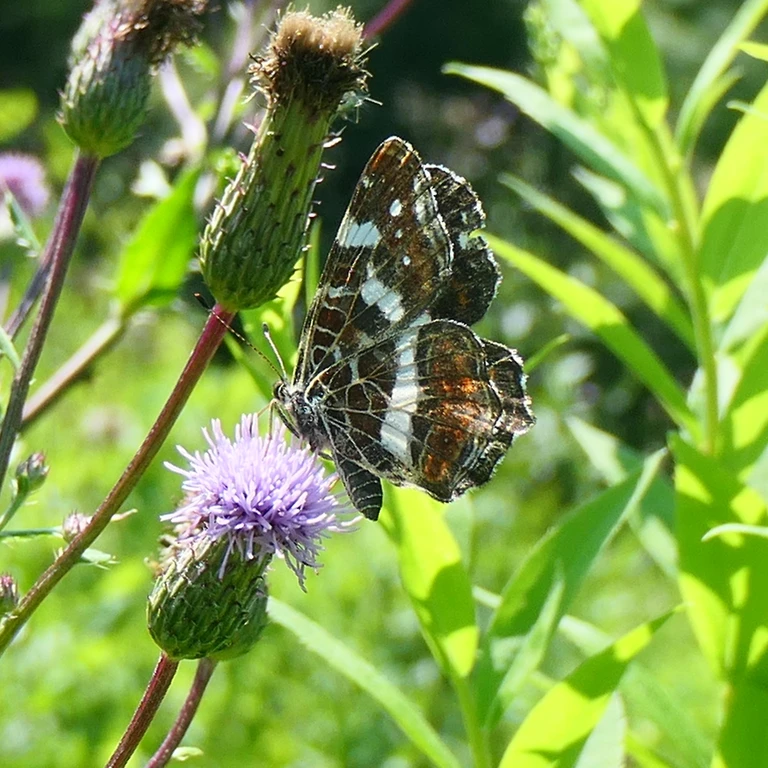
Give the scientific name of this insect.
Araschnia levana
